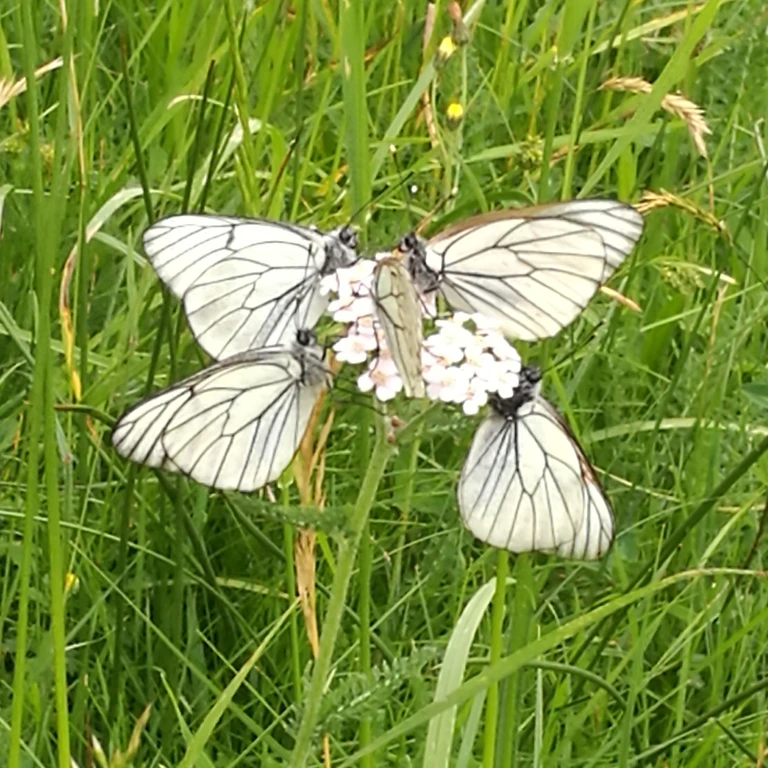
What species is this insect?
Aporia crataegi
